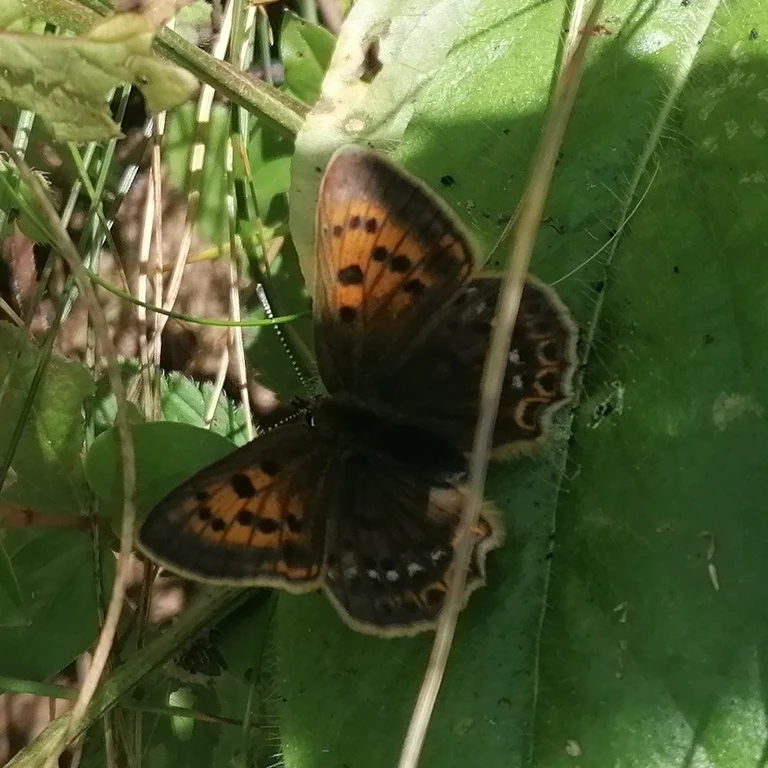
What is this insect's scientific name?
Lycaena virgaureae
